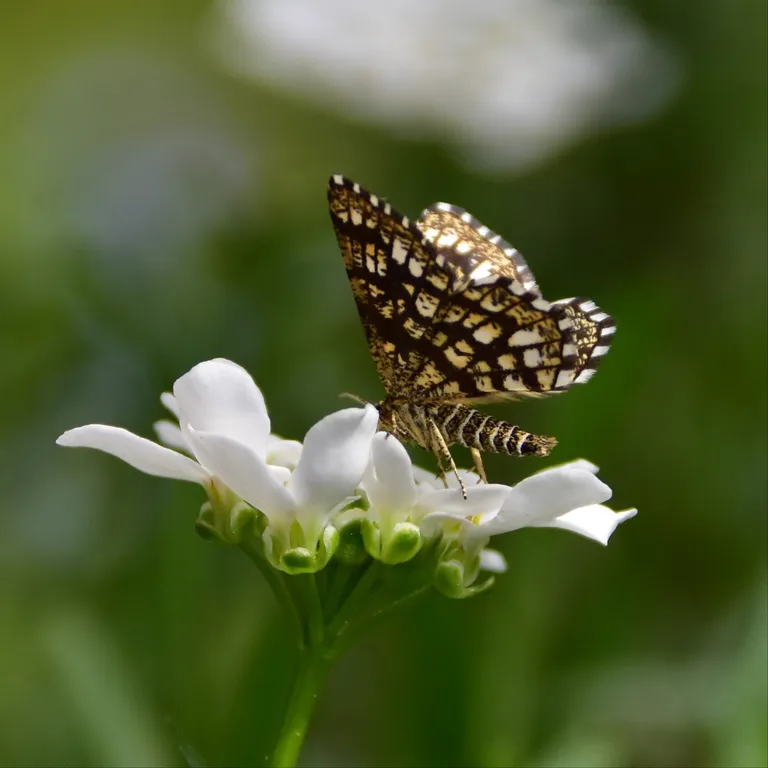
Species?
Chiasmia clathrata
